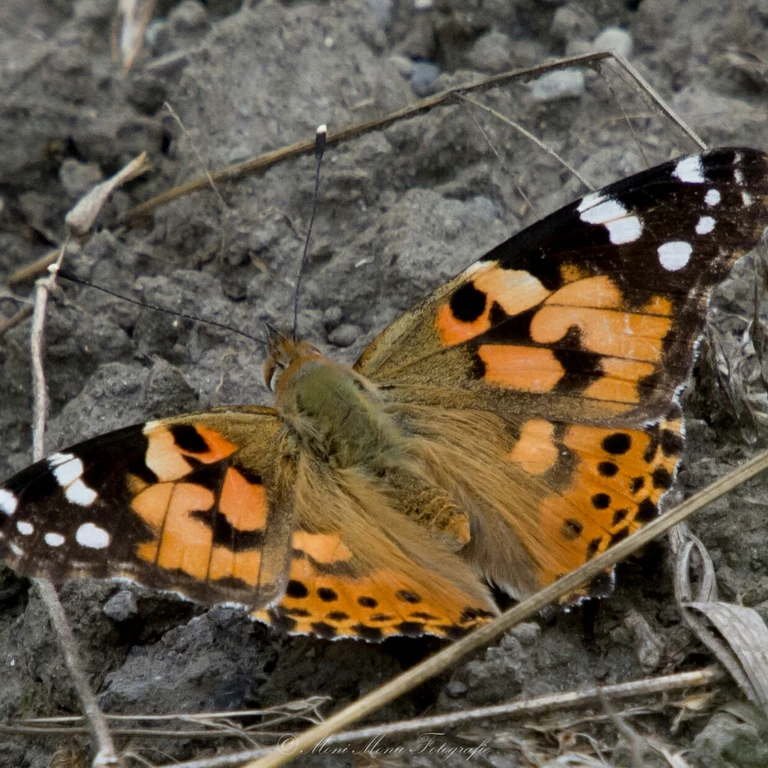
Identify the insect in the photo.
Vanessa cardui
